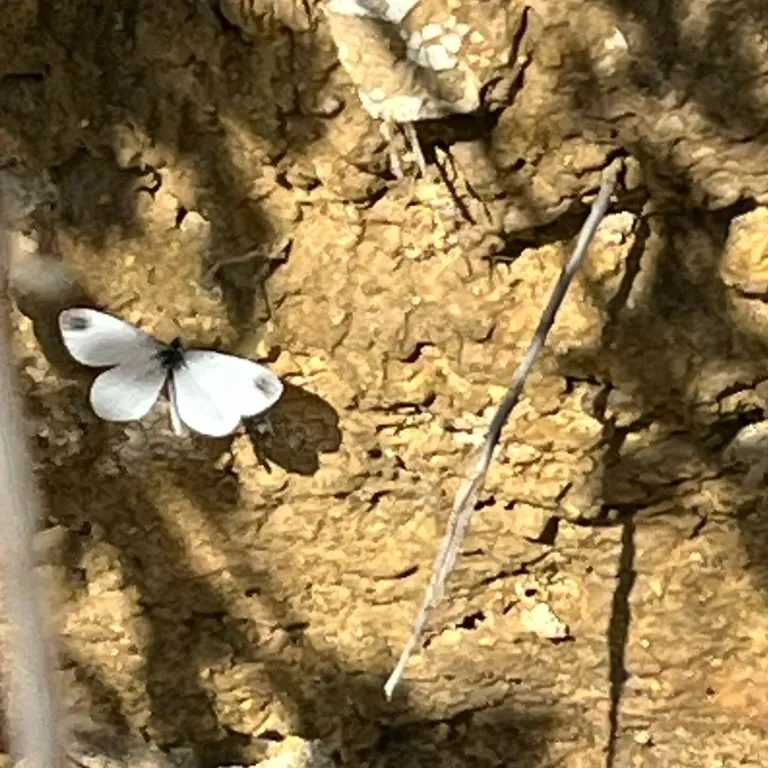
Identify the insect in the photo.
Leptidea sinapis/juvernica
